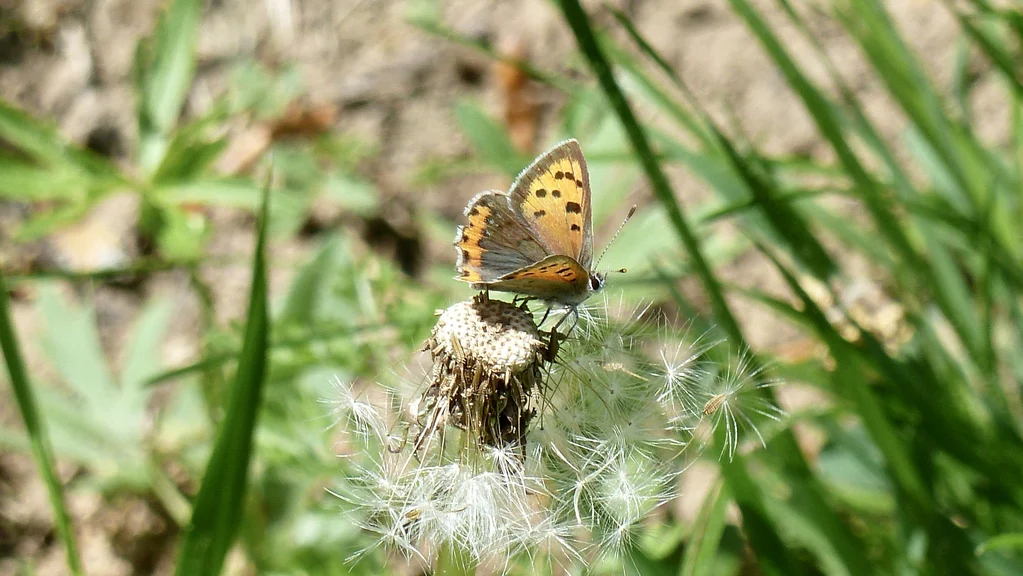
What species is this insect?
Lycaena phlaeas
